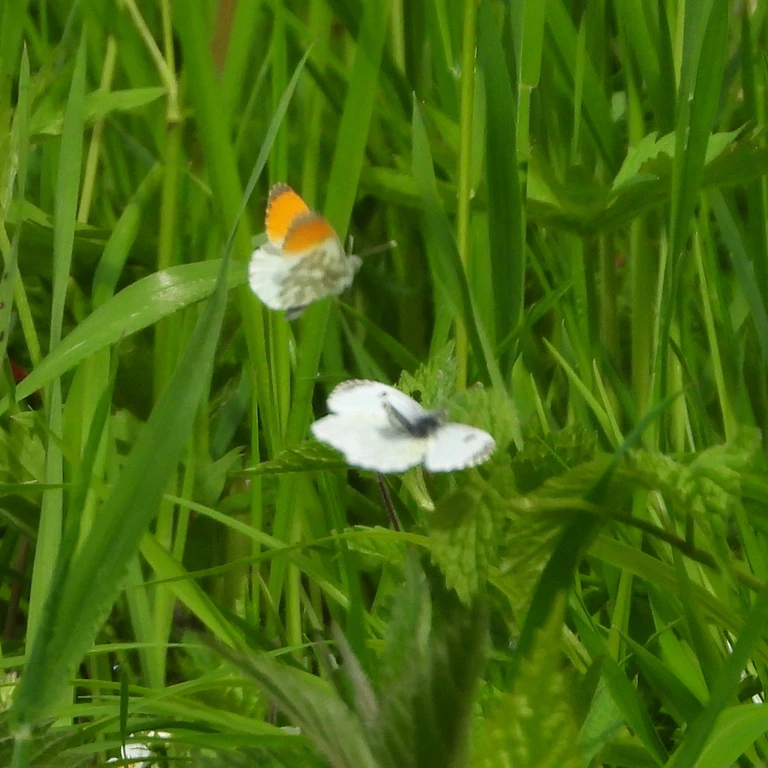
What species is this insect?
Anthocharis cardamines
